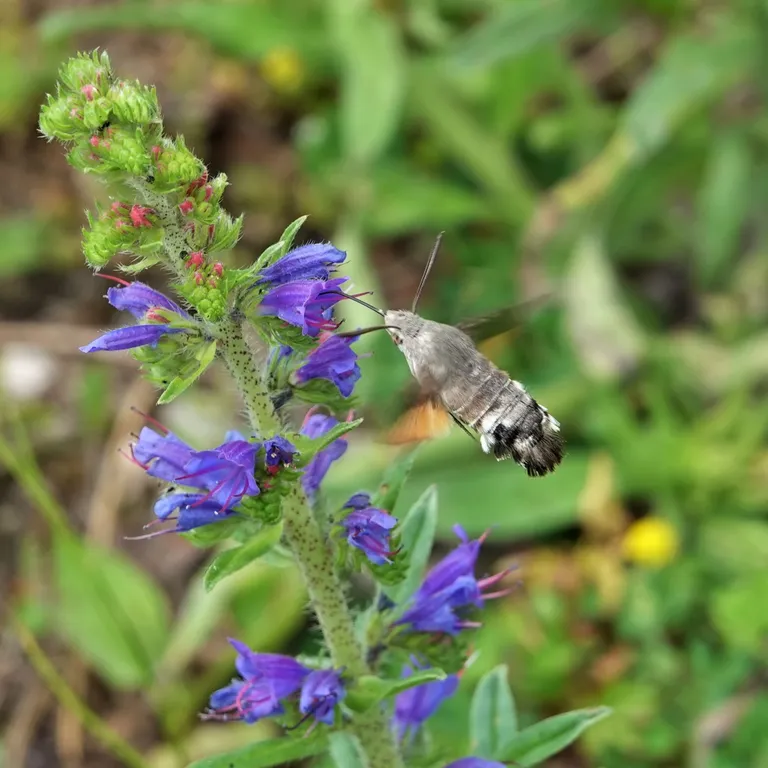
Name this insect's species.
Macroglossum stellatarum
